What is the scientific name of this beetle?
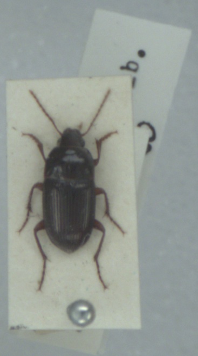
Amara plebeja
